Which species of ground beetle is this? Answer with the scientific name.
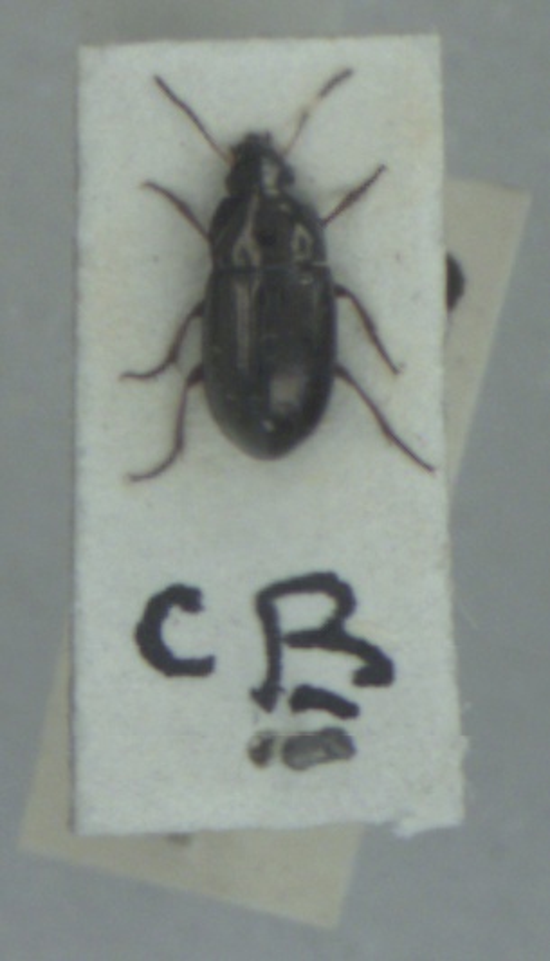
Amara tibialis
